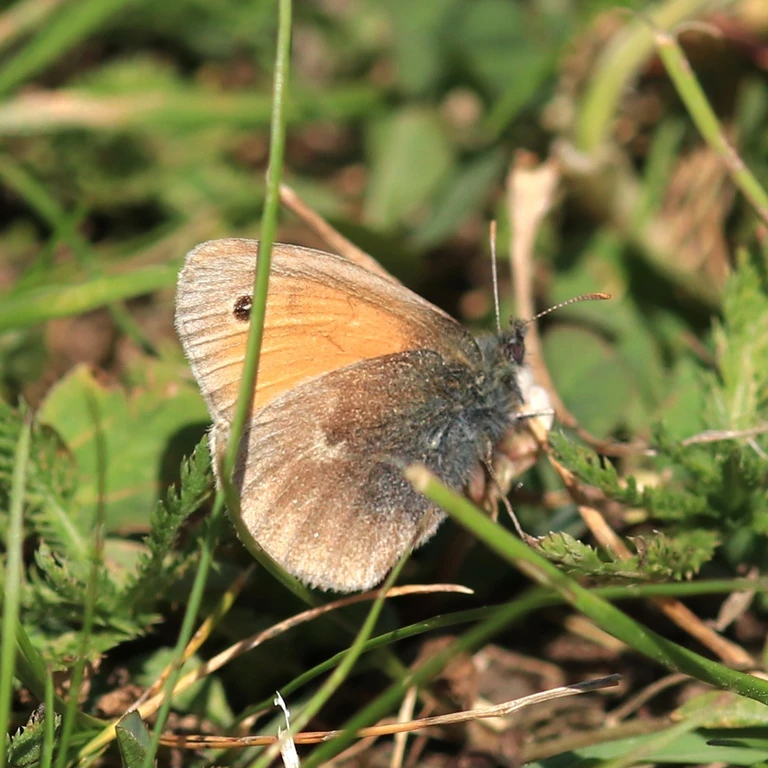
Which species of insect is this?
Coenonympha pamphilus
